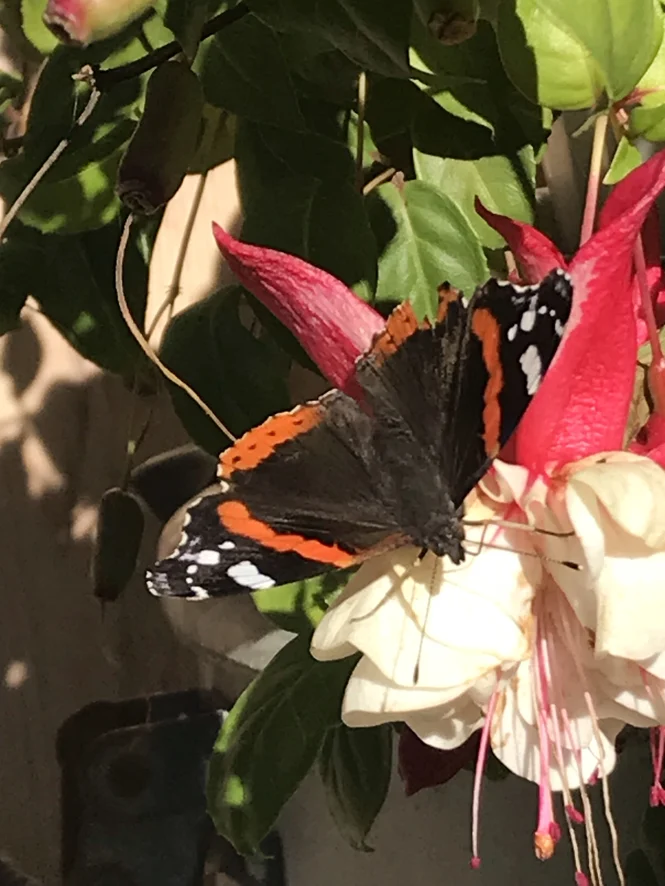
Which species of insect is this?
Vanessa atalanta
